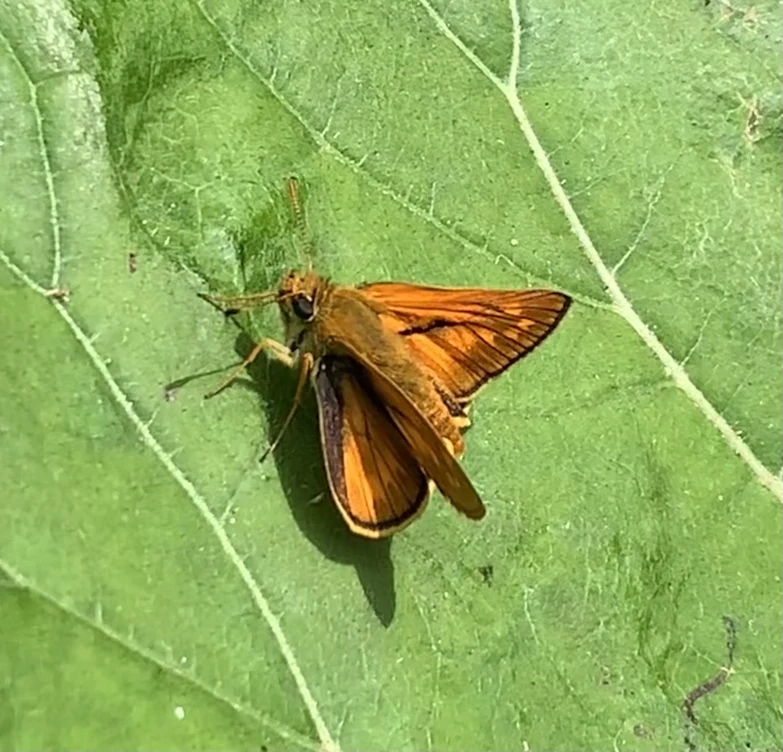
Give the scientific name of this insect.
Ochlodes sylvanus (also Ochlodes venata)
